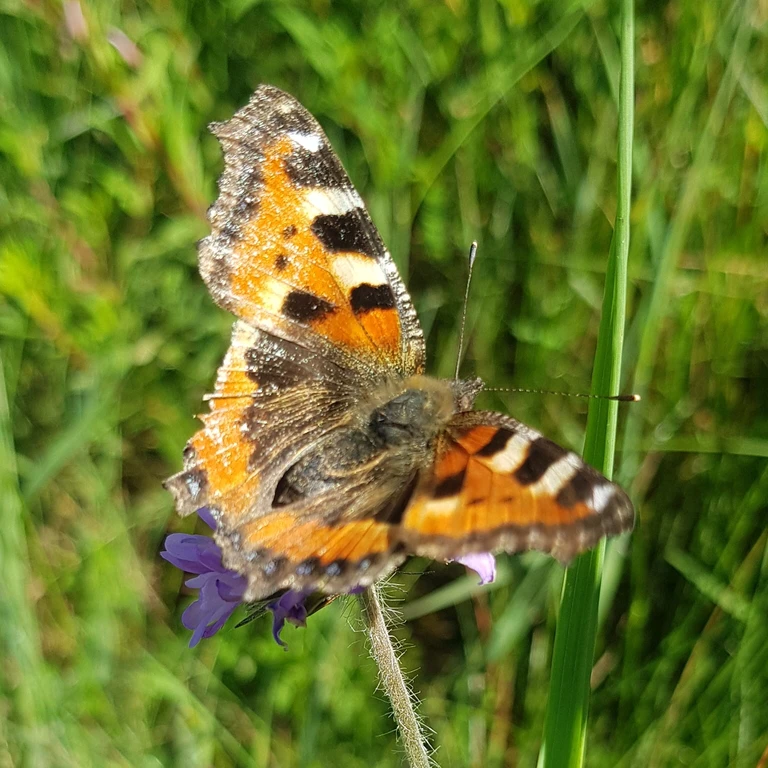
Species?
Aglais urticae
